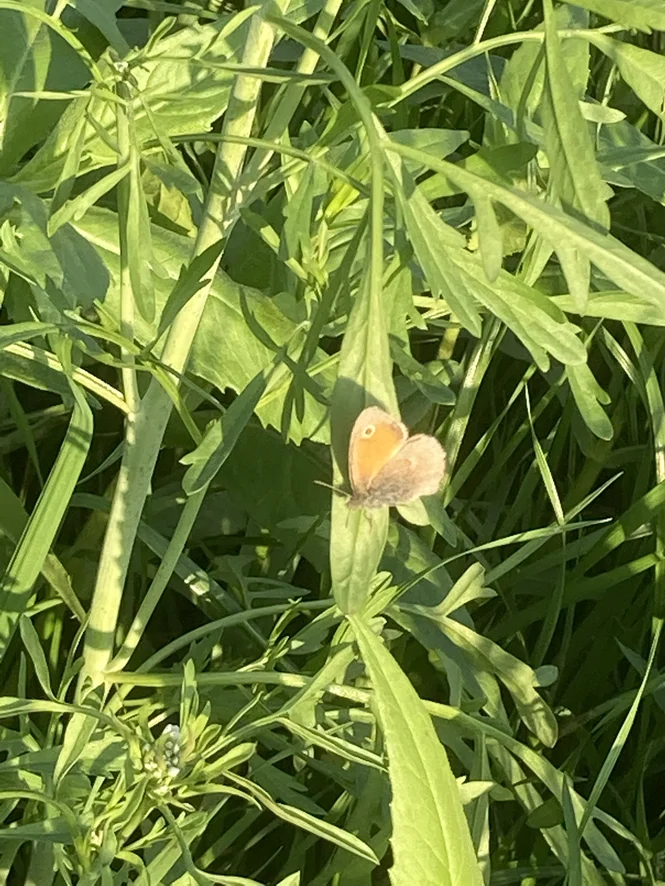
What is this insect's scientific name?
Coenonympha pamphilus
